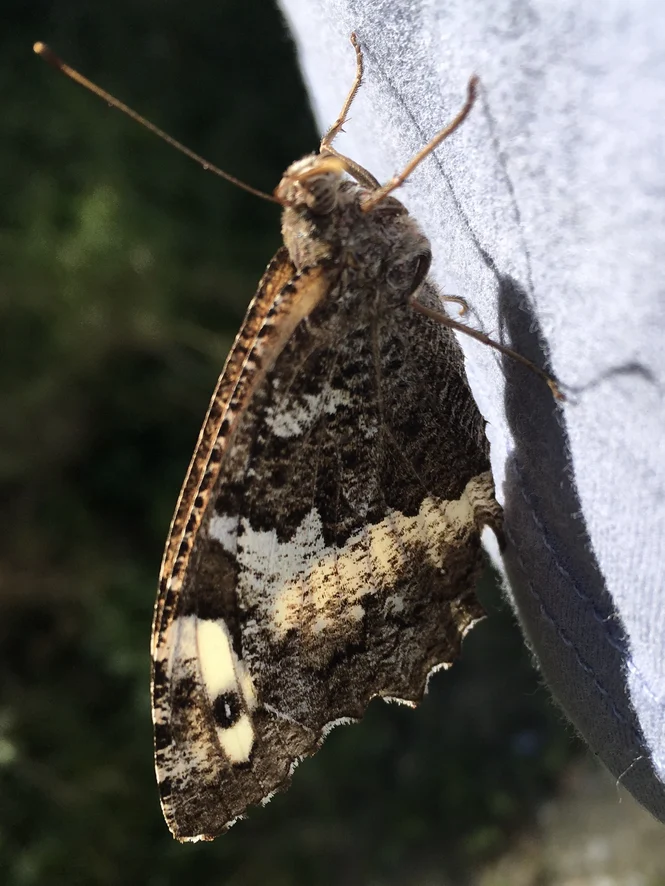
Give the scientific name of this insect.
Brintesia circe
